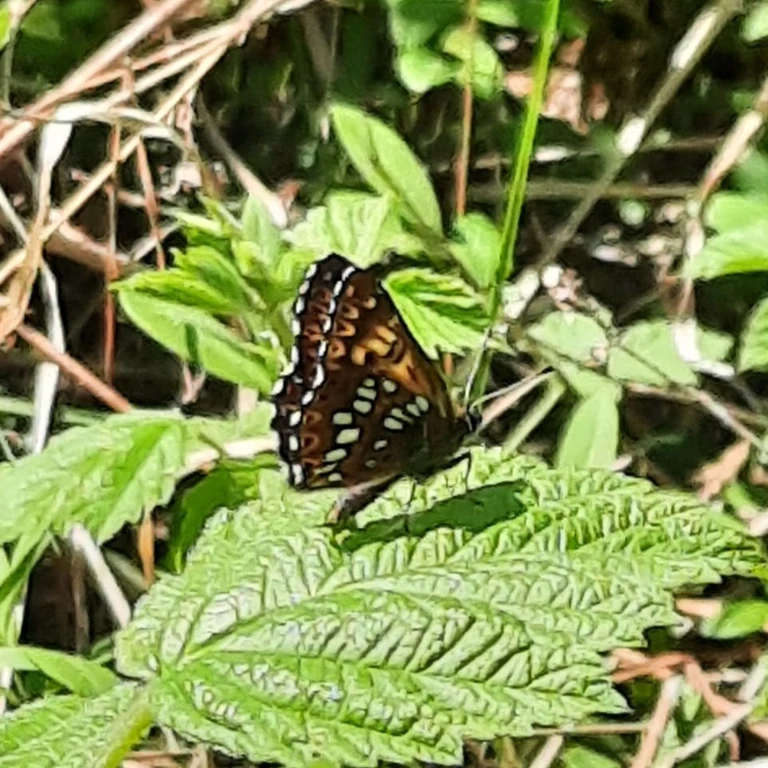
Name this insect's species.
Hamearis lucina
